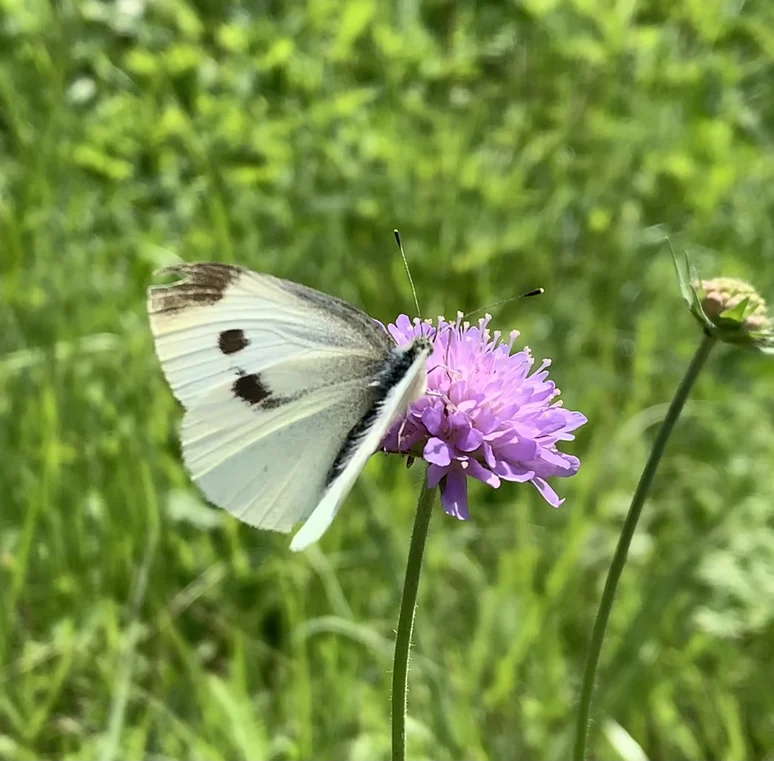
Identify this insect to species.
Pieris rapae
